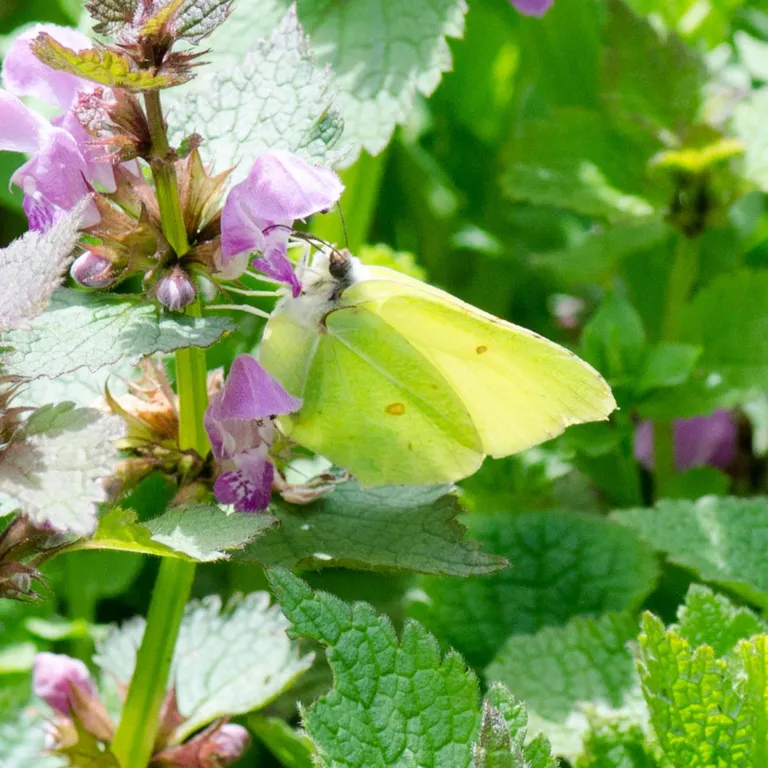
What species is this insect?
Gonepteryx rhamni
